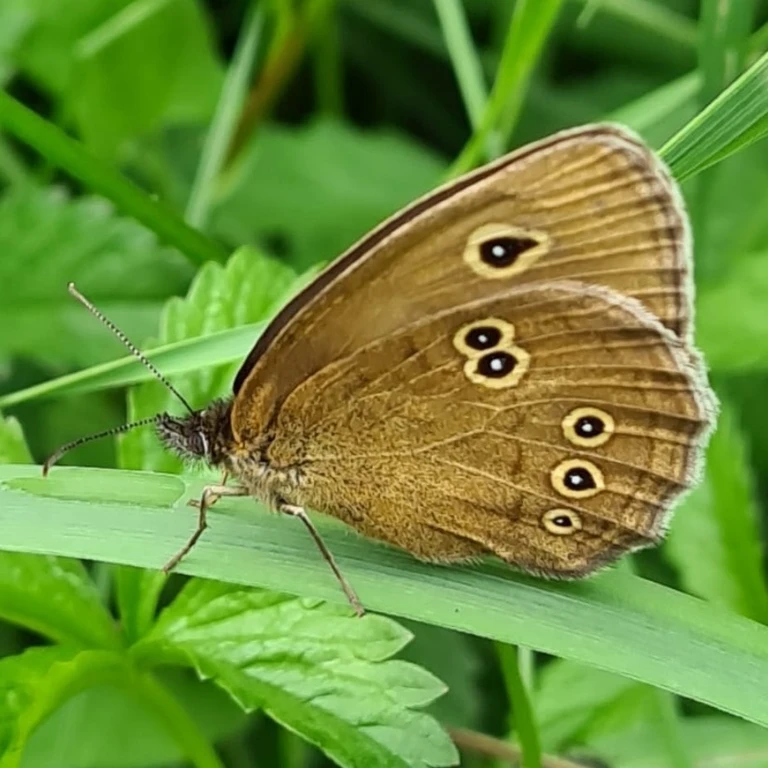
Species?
Aphantopus hyperantus
